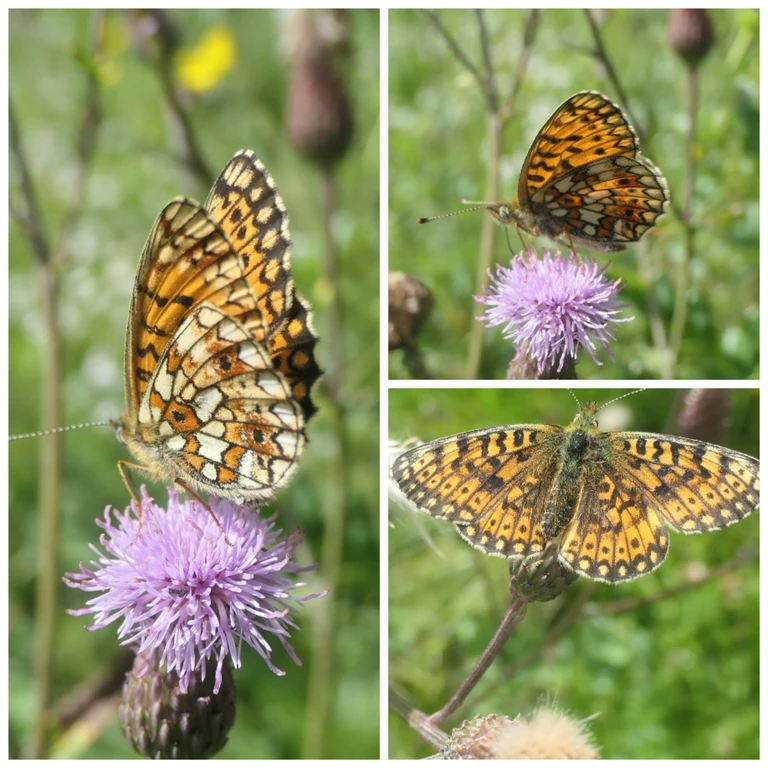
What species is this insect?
Boloria selene
